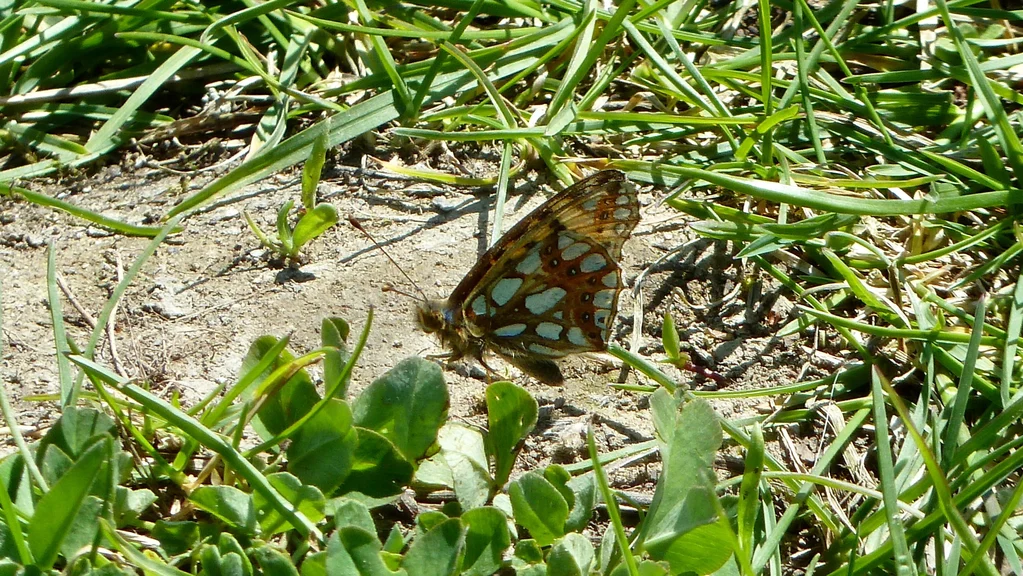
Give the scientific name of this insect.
Issoria lathonia
